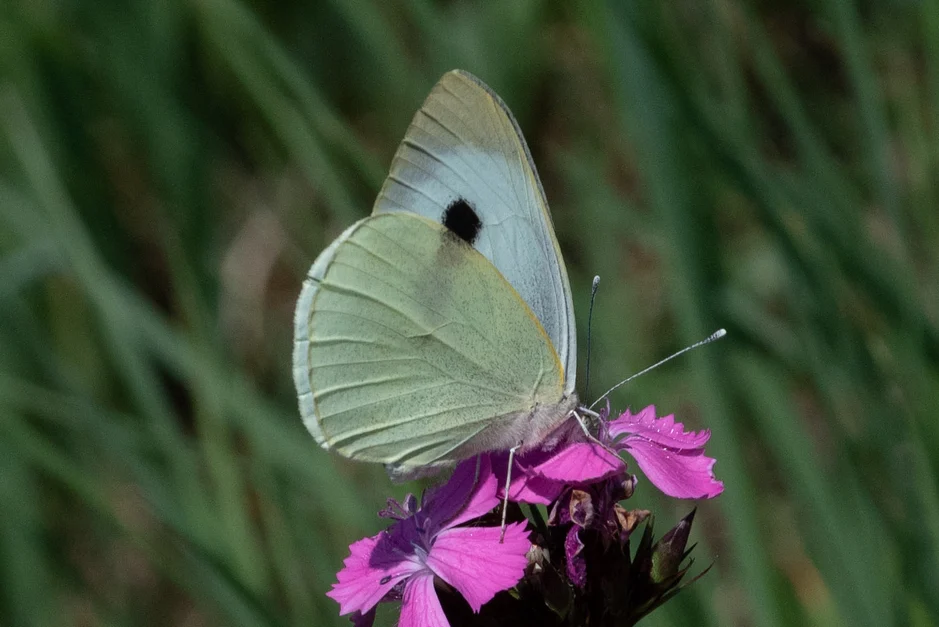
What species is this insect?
Pieris brassicae
